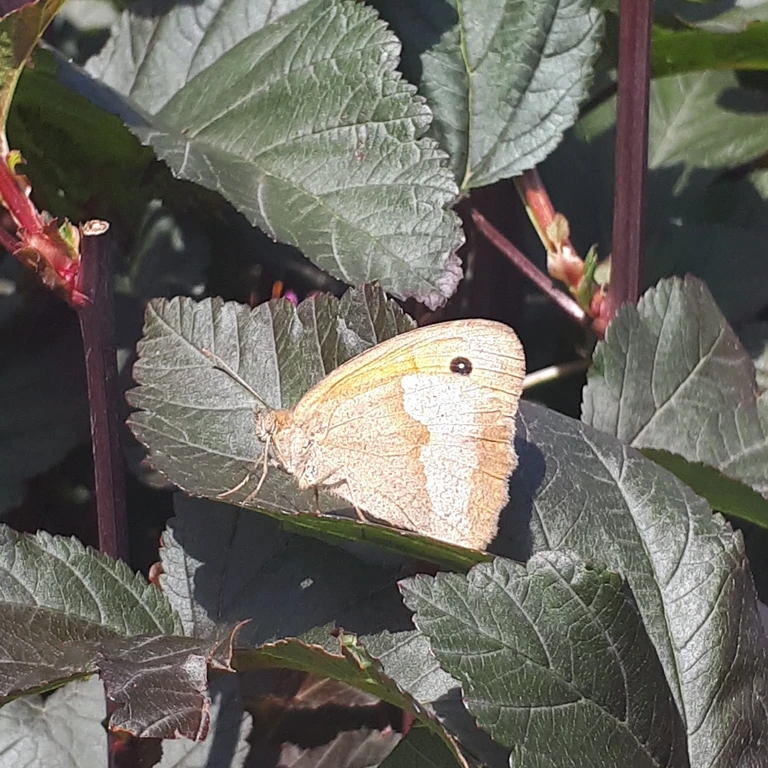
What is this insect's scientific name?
Maniola jurtina
